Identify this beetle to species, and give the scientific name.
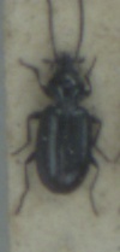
Bembidion minimum
